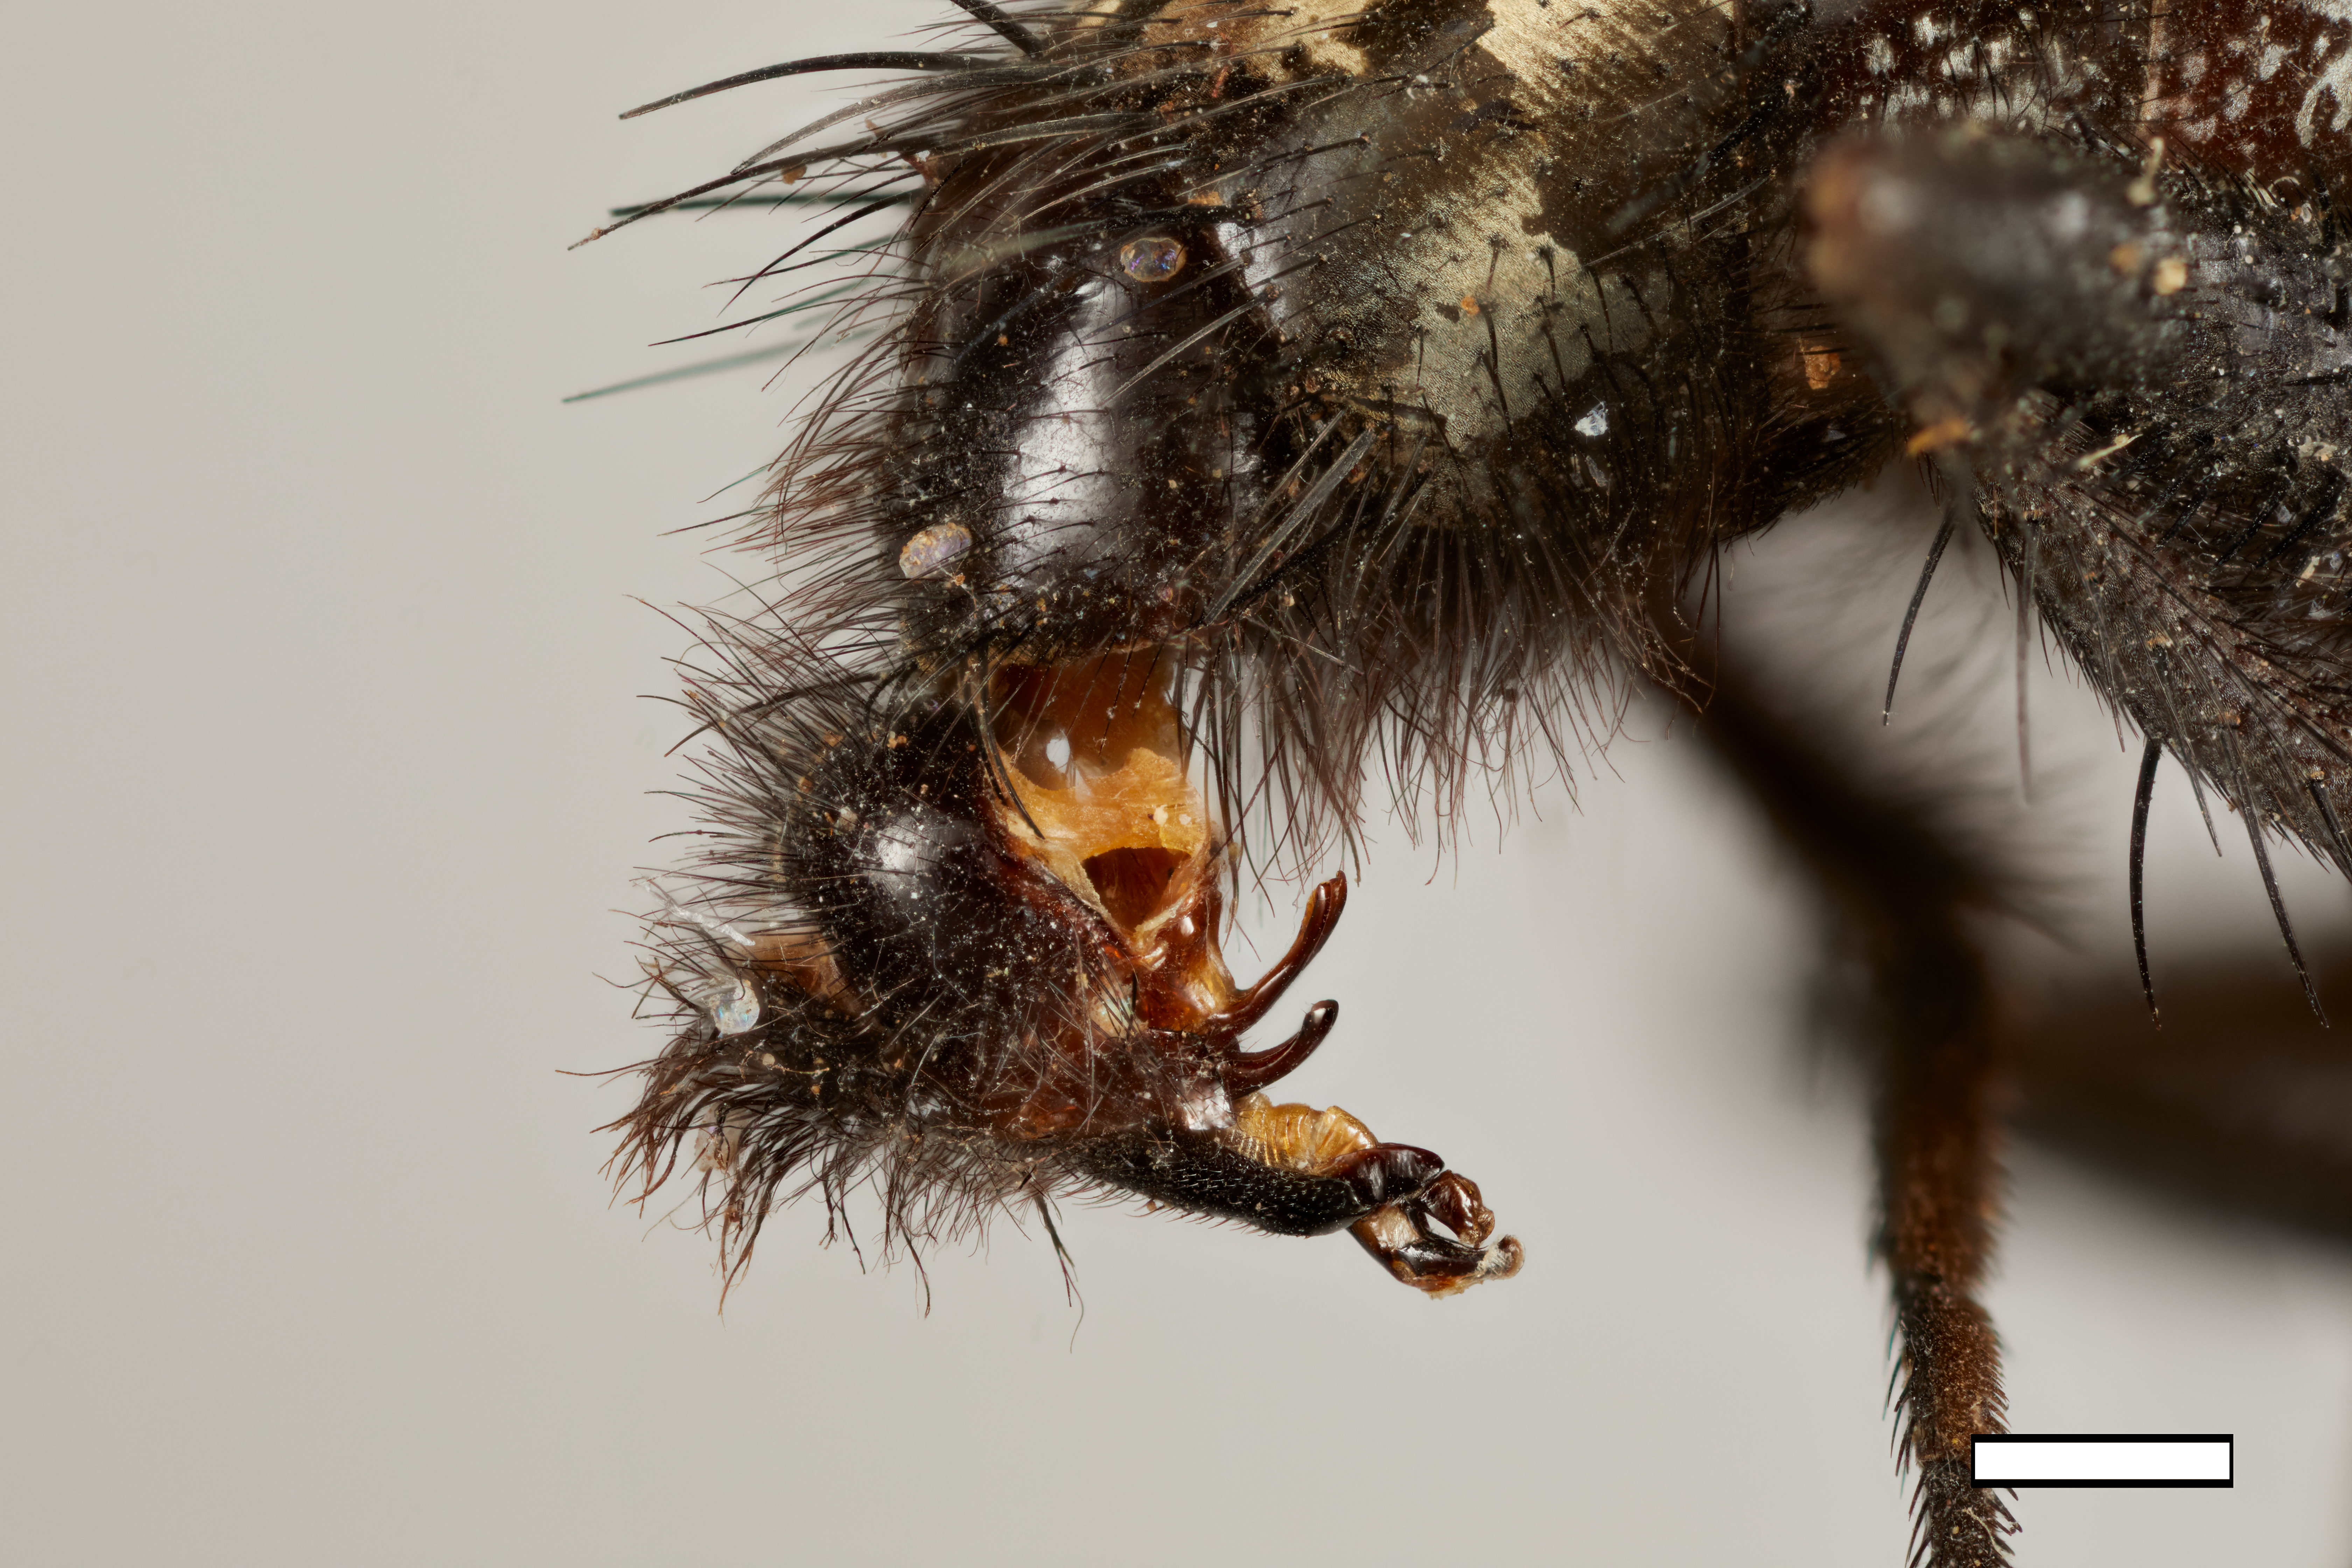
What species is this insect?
Sarcophaga subvicina
